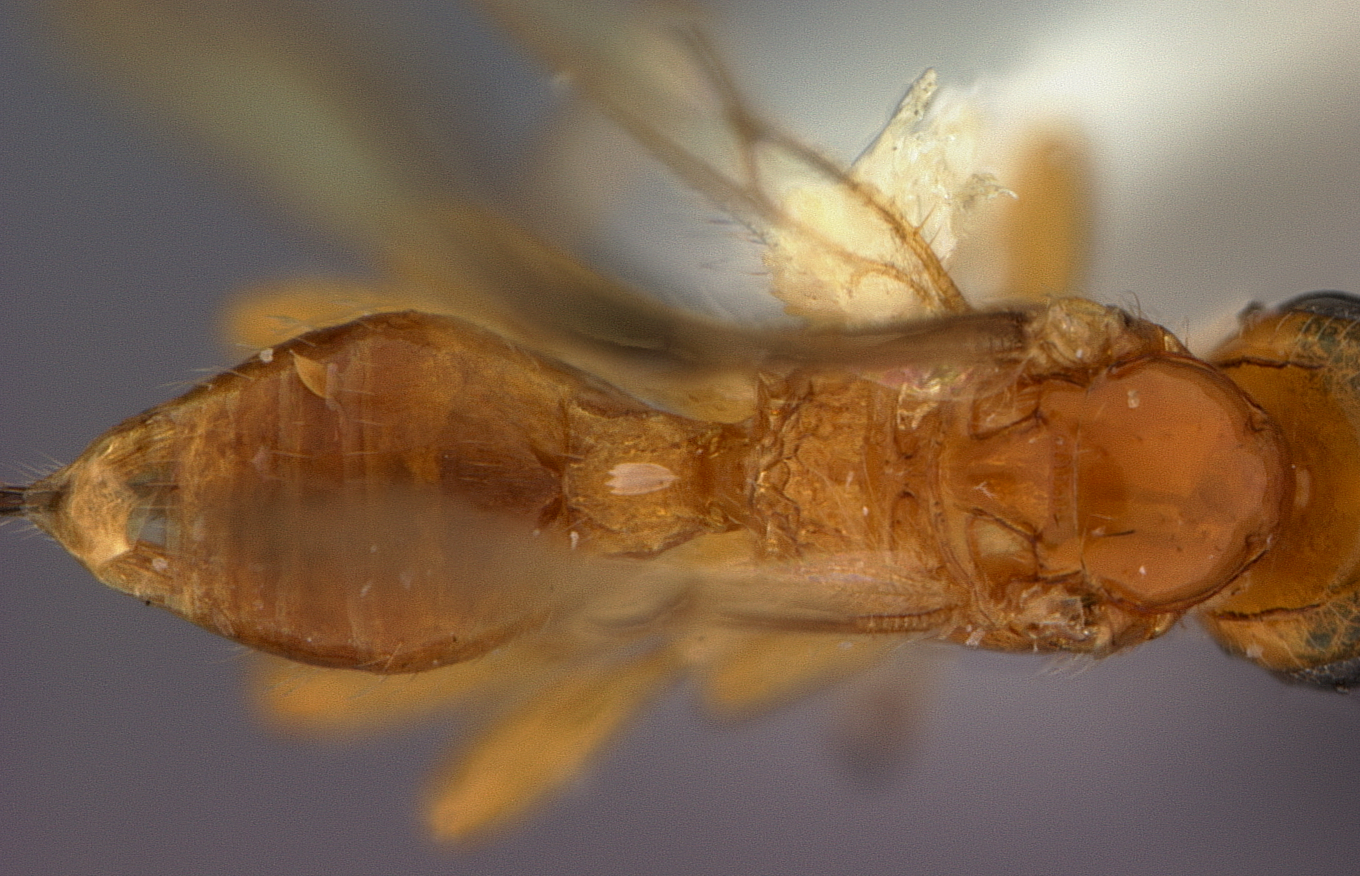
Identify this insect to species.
Opius lissopleurum
